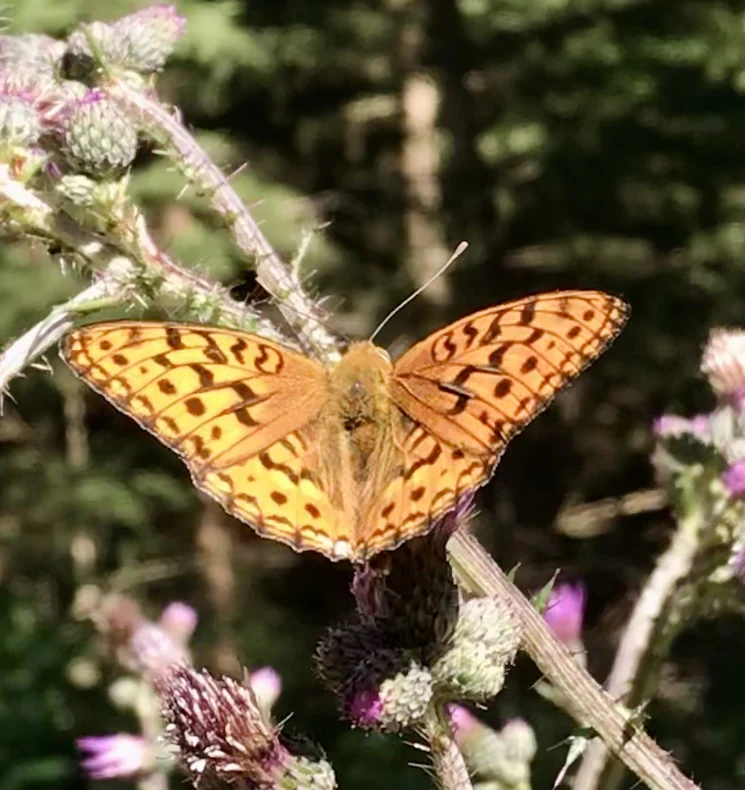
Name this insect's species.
Fabriciana adippe
